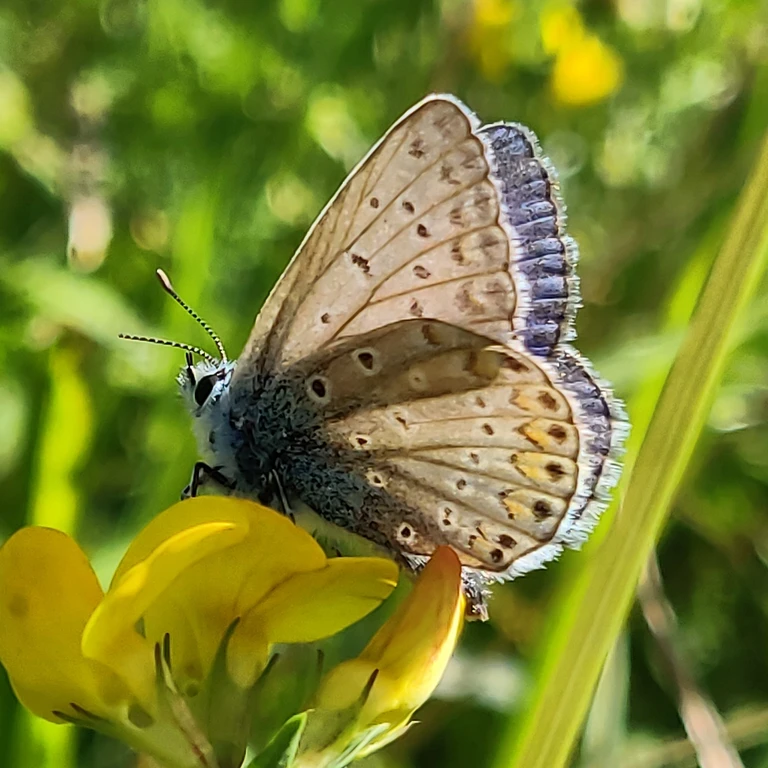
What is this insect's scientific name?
Polyommatus icarus
